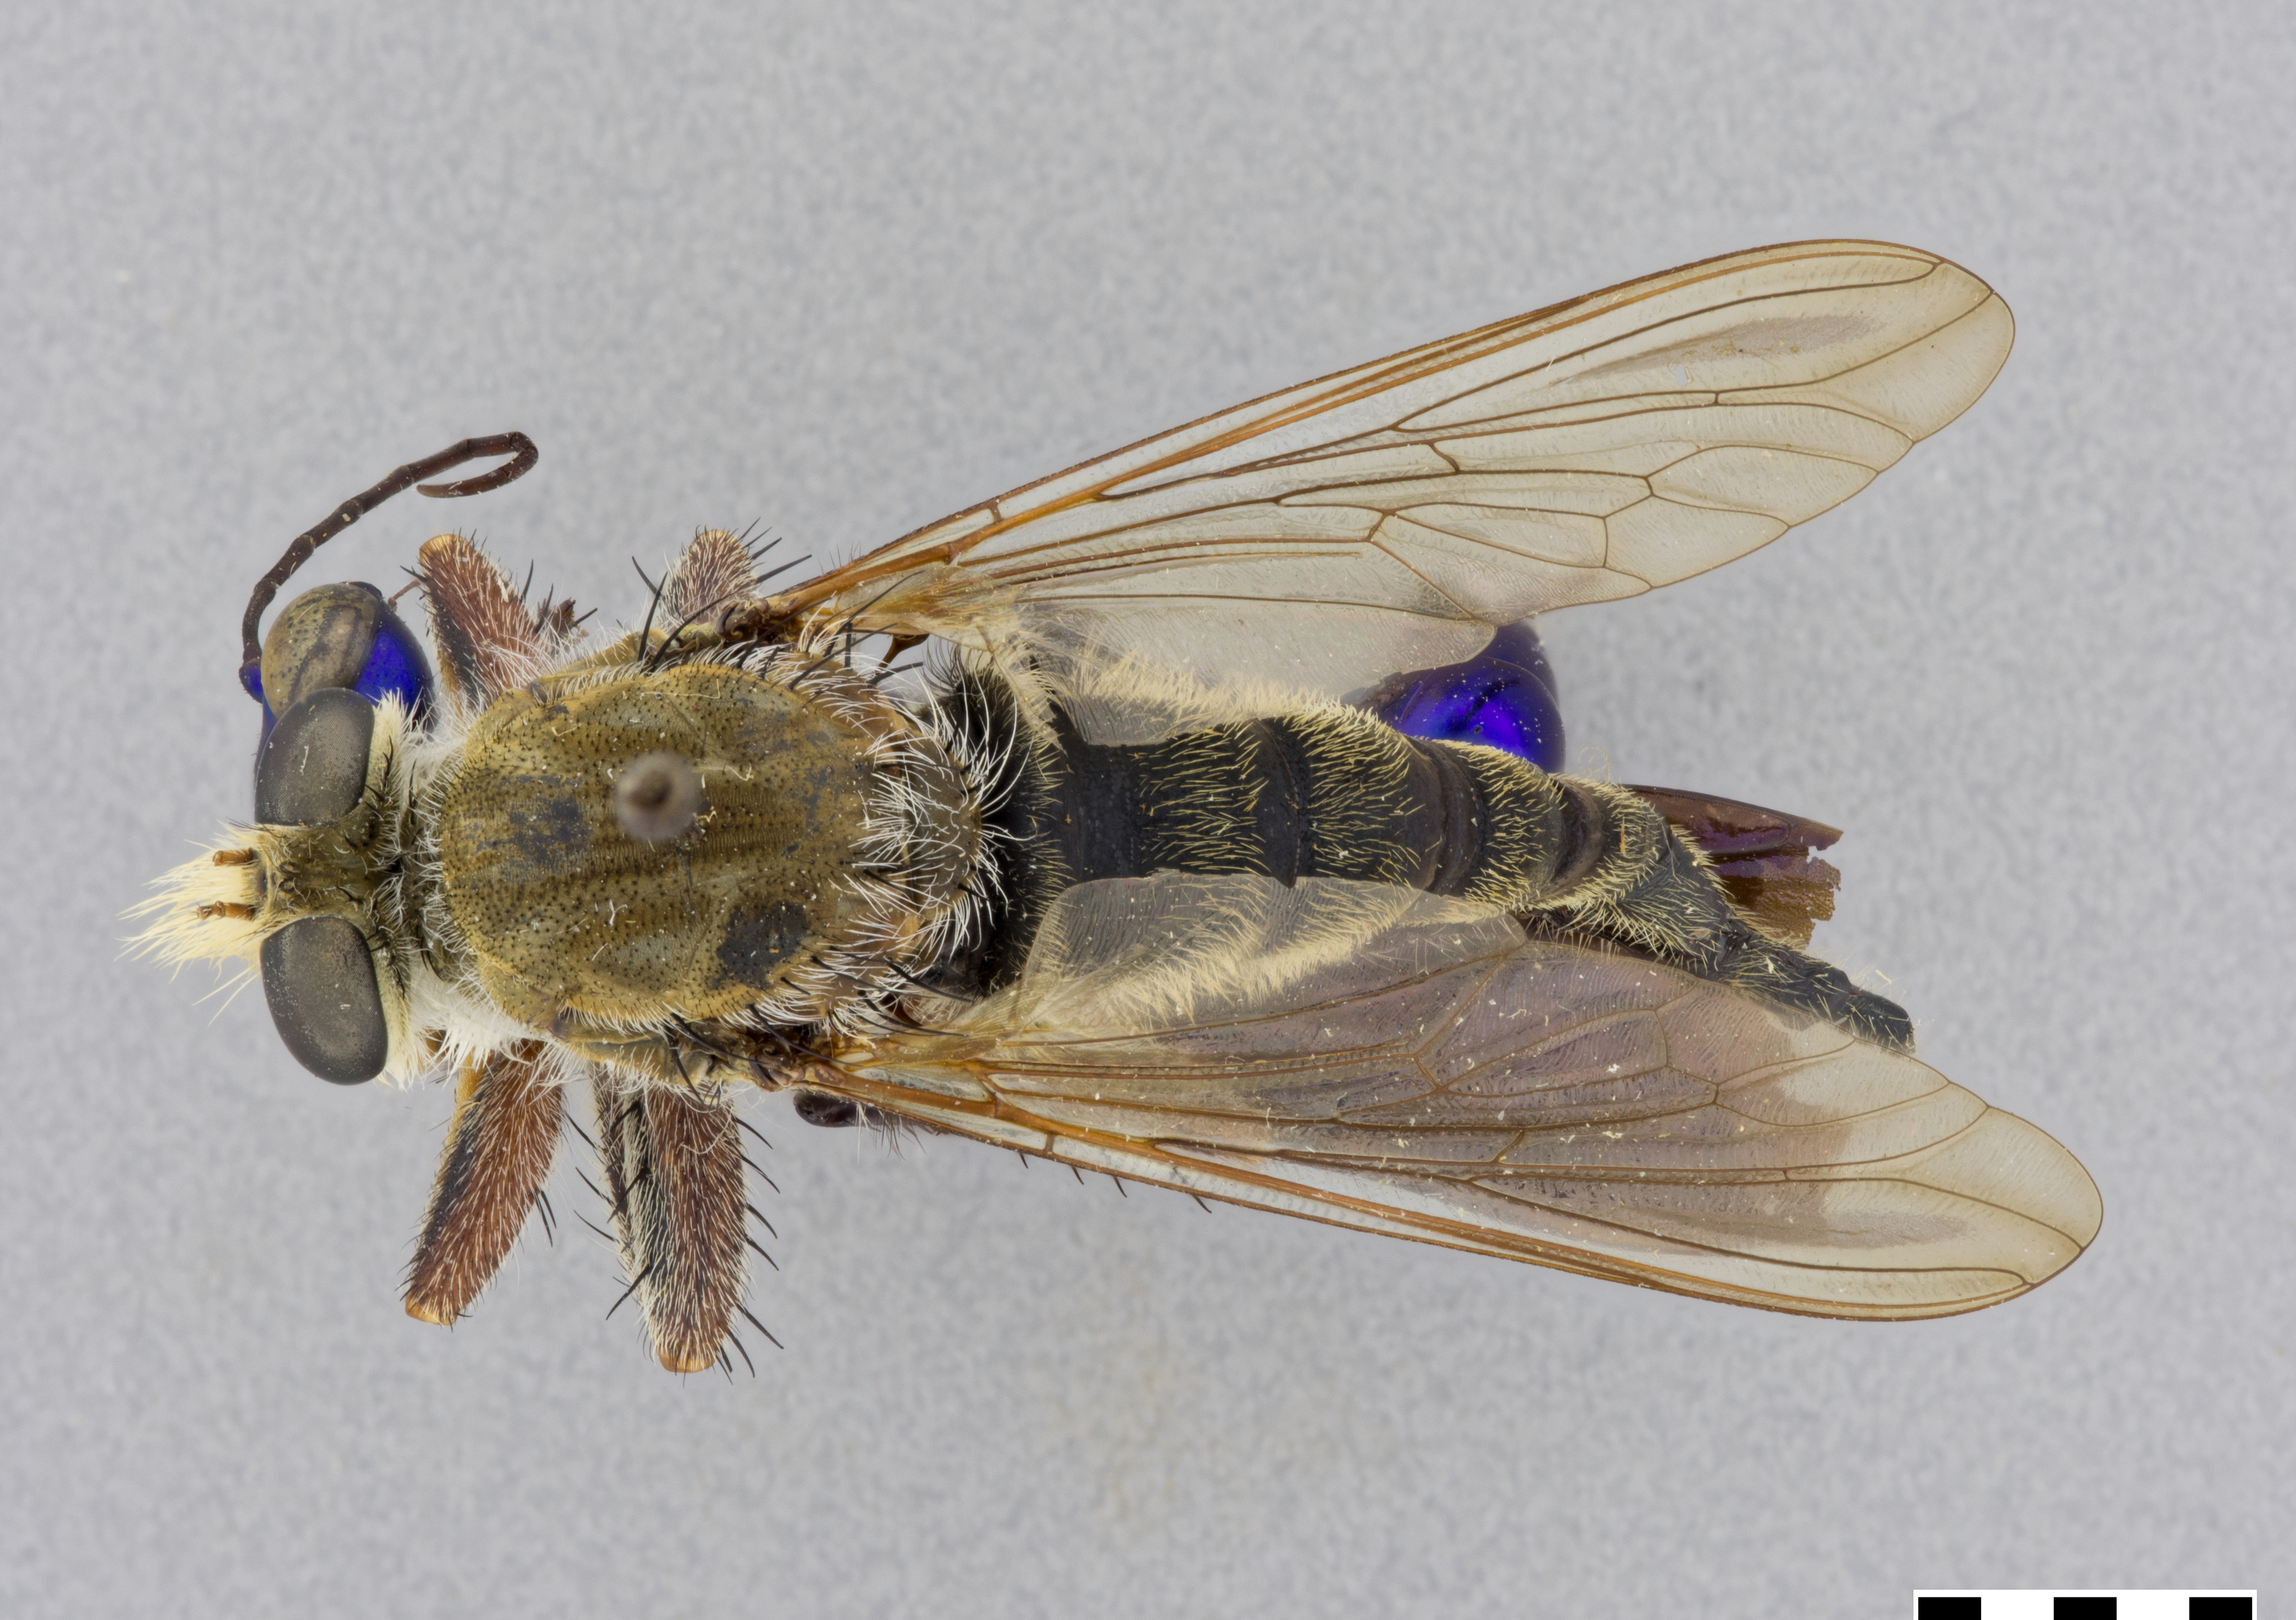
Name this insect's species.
Promachus truquii
